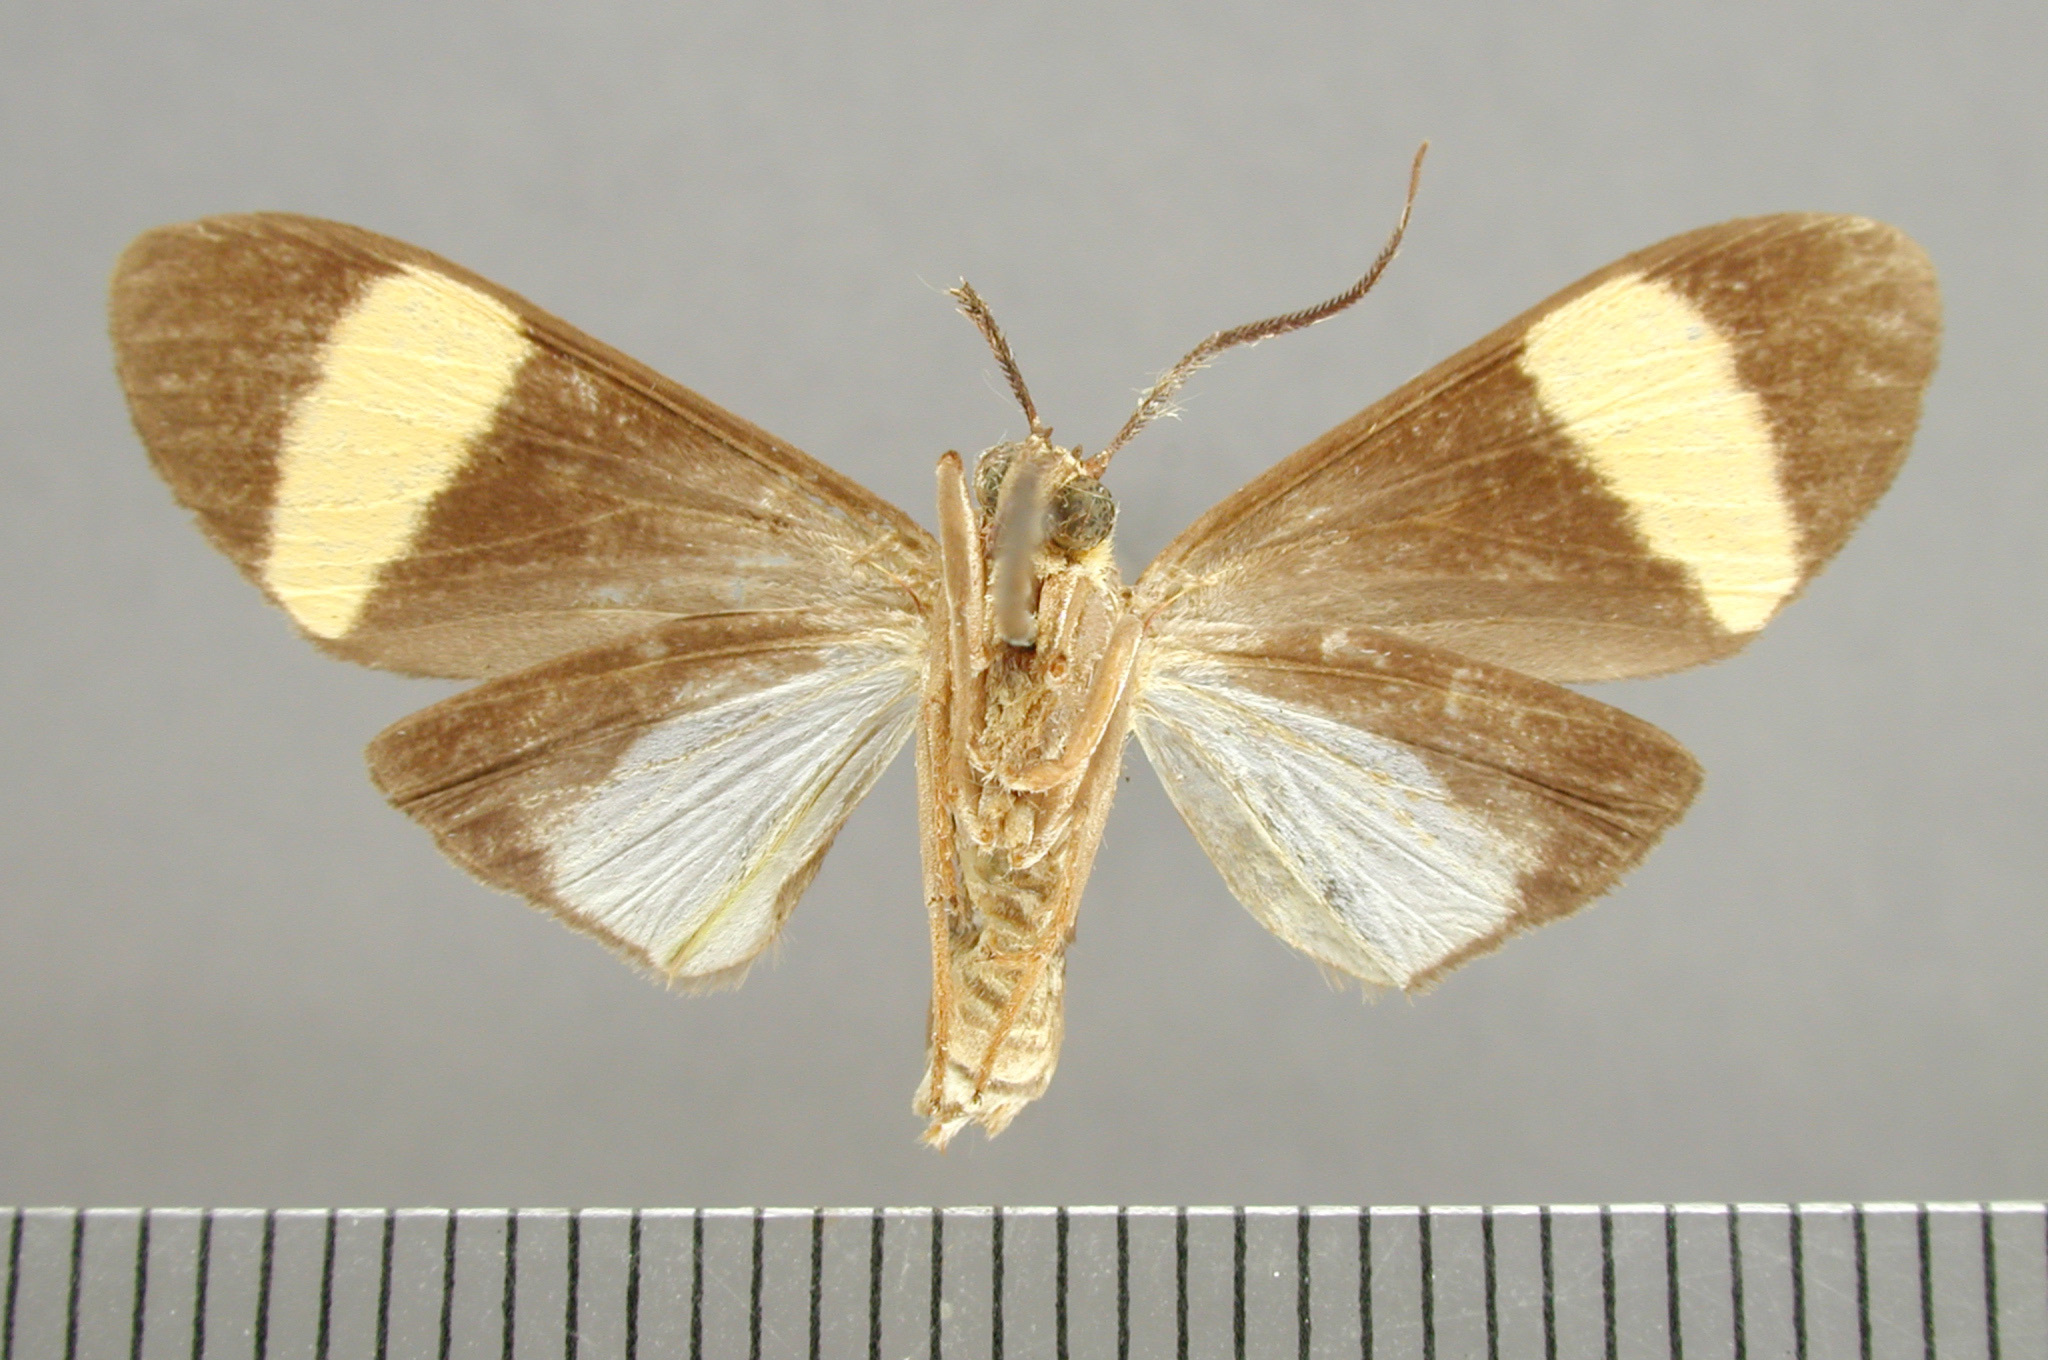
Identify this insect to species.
Desmotricha metapolia
